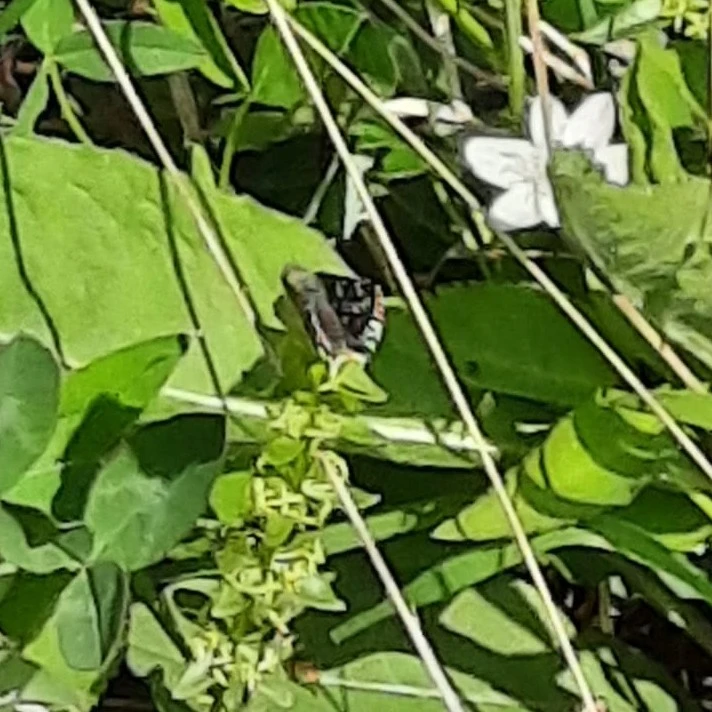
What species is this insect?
Pyrgus malvae
